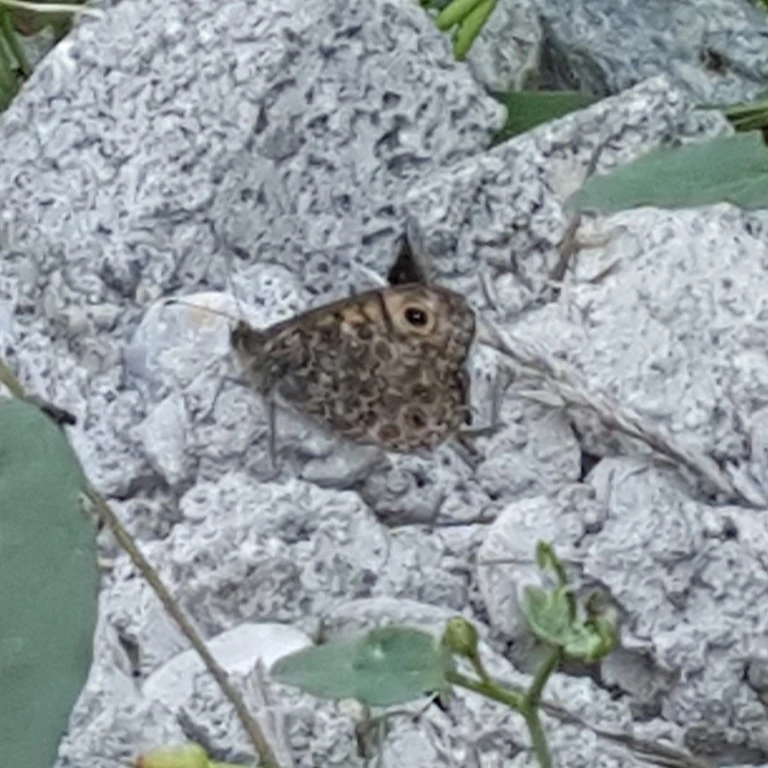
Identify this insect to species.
Lasiommata megera (also Pararge megera)
